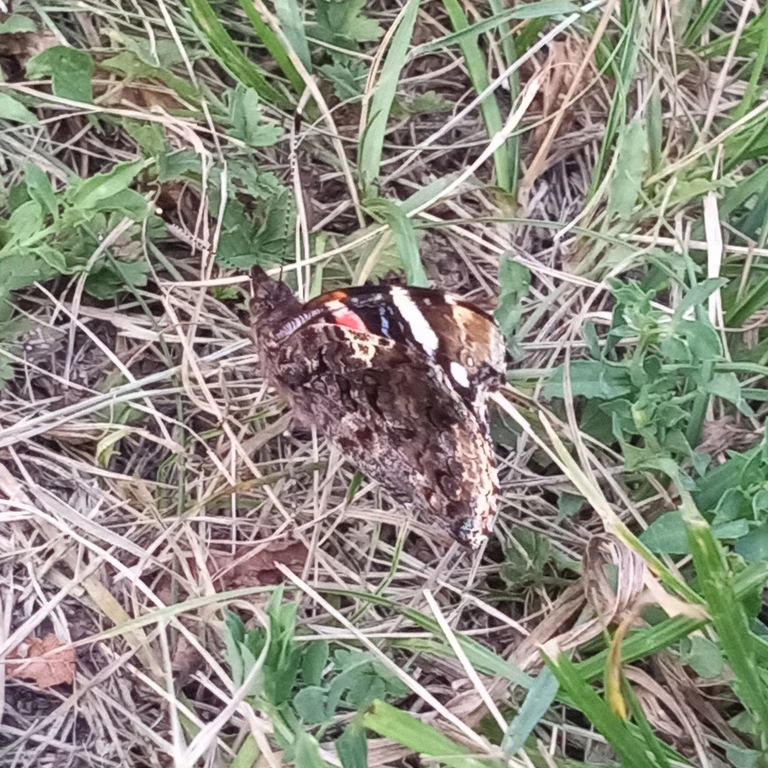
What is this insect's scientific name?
Vanessa atalanta
